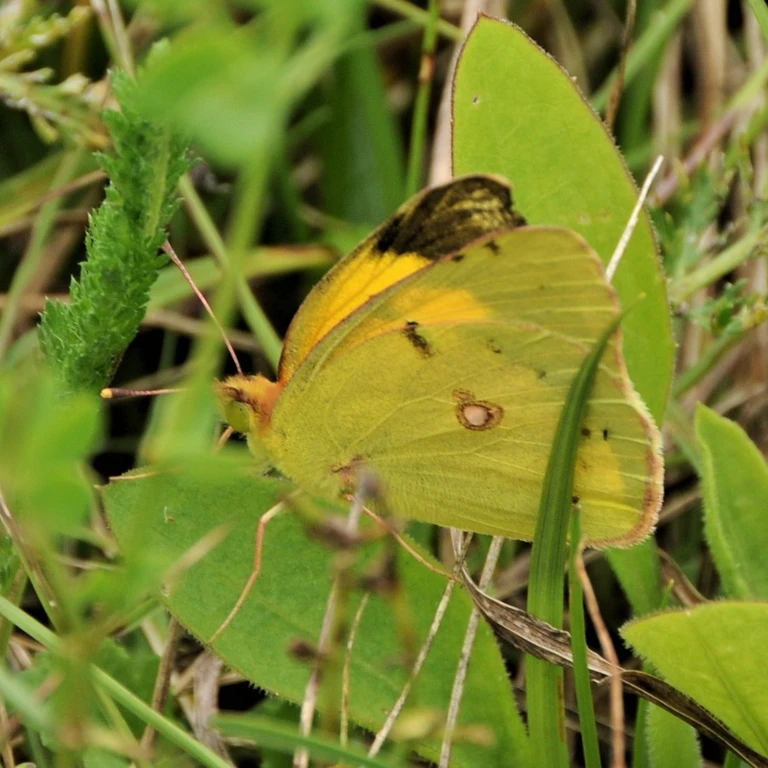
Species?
Colias croceus
